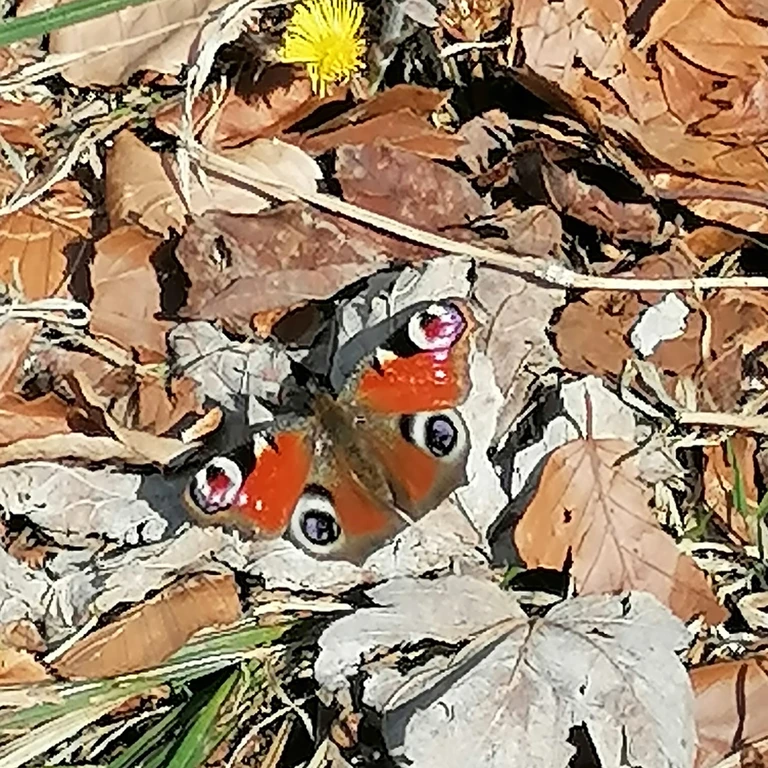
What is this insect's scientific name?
Aglais io
